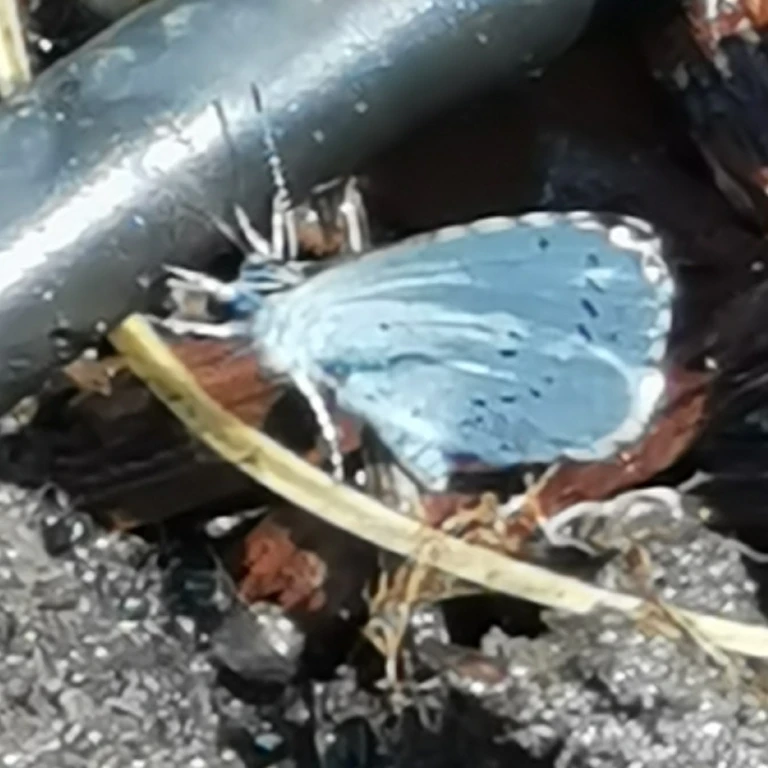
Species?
Celastrina argiolus
